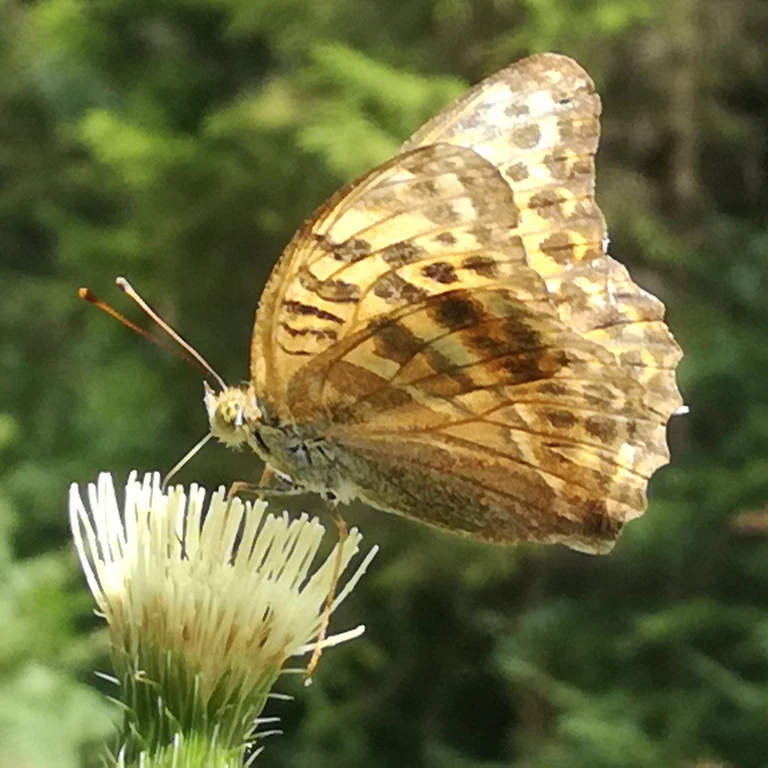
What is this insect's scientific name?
Argynnis paphia
